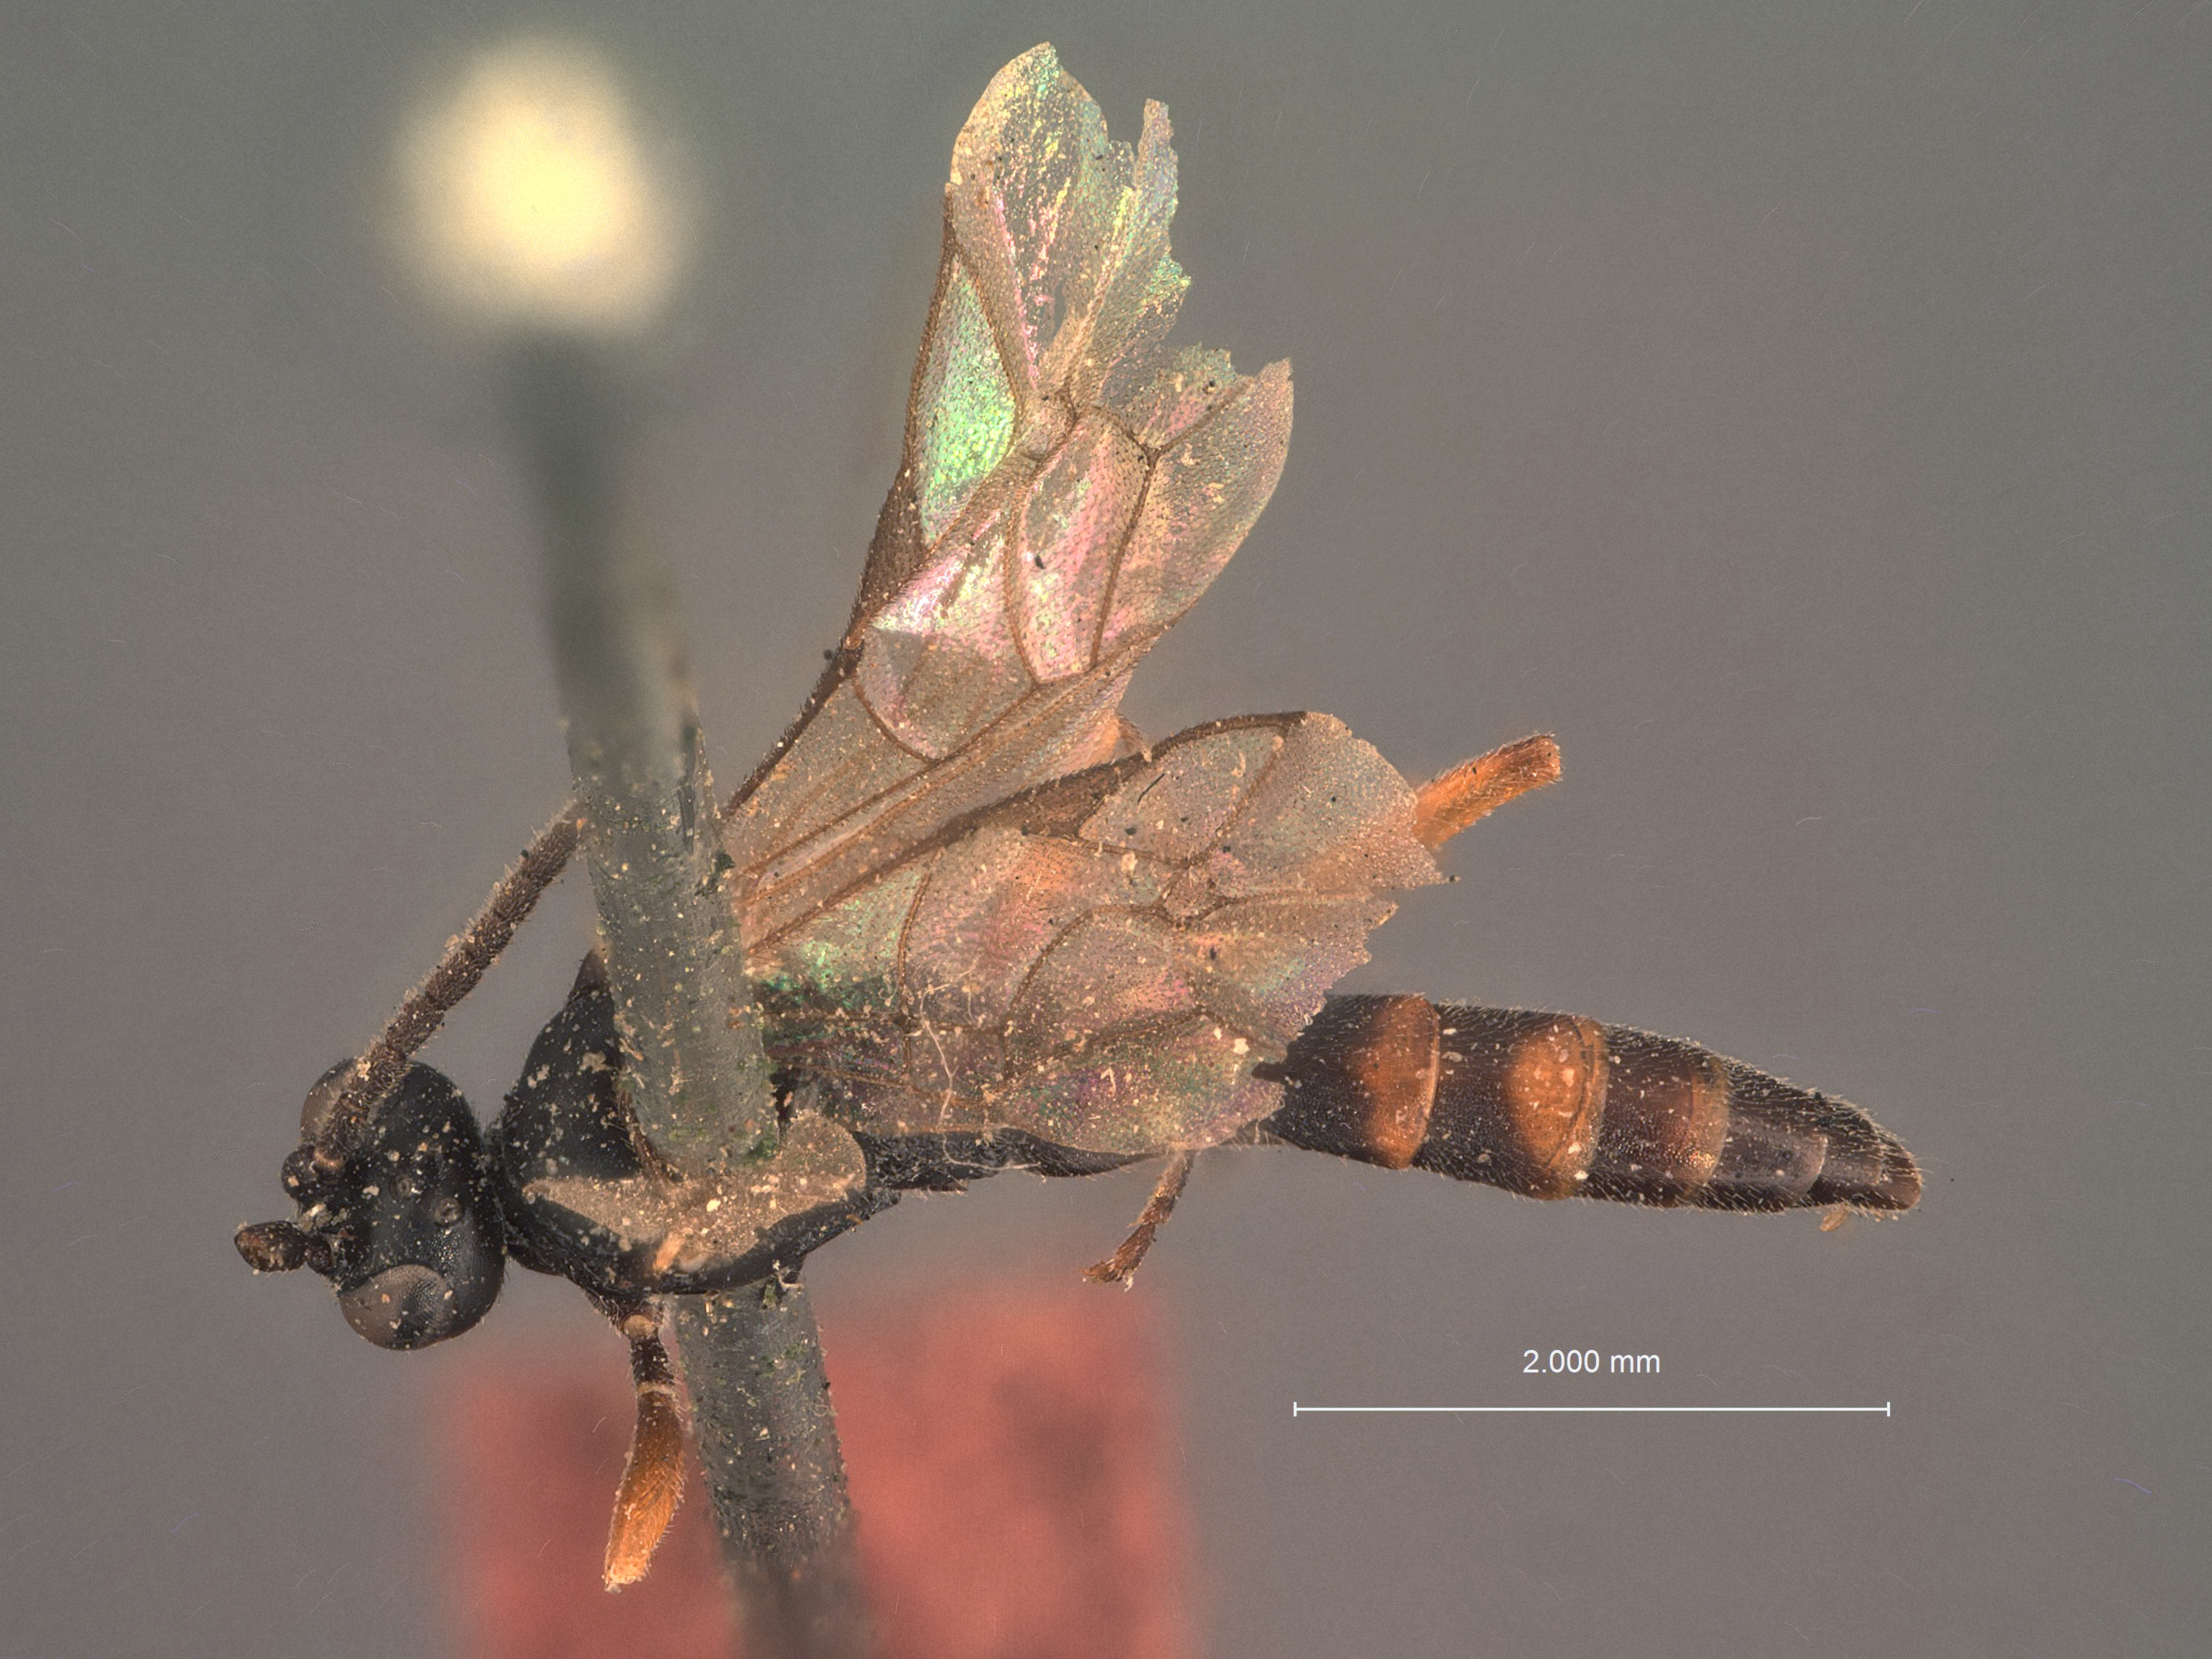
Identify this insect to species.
Microcryptus trifasciatus
